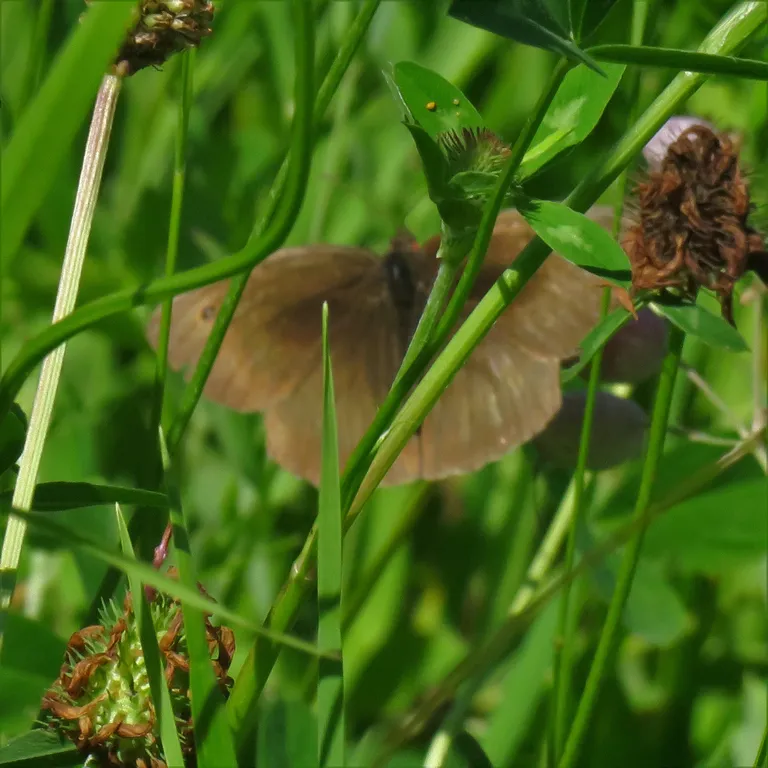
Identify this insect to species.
Maniola jurtina
